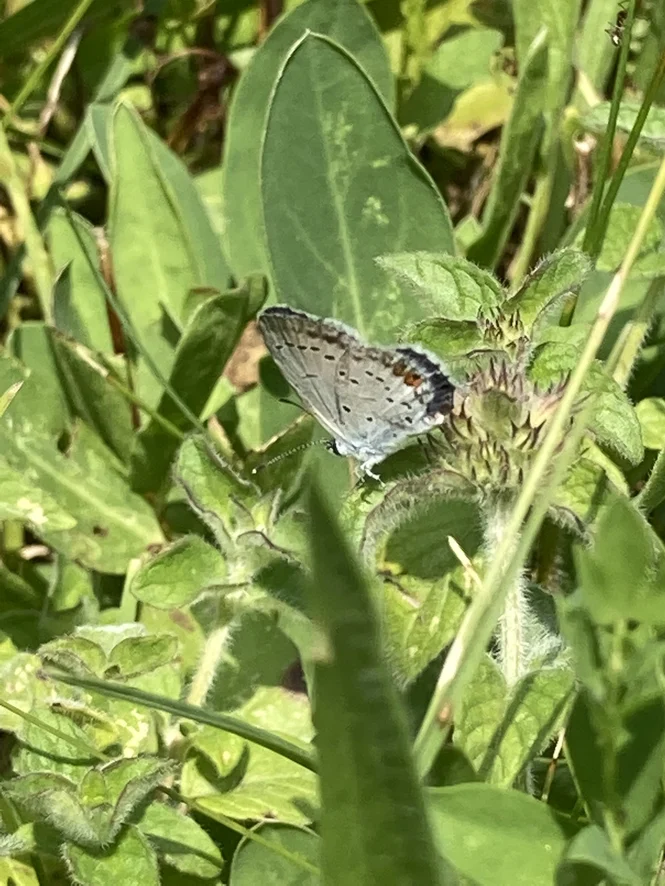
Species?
Cupido argiades (also Elkalyce argiades)
